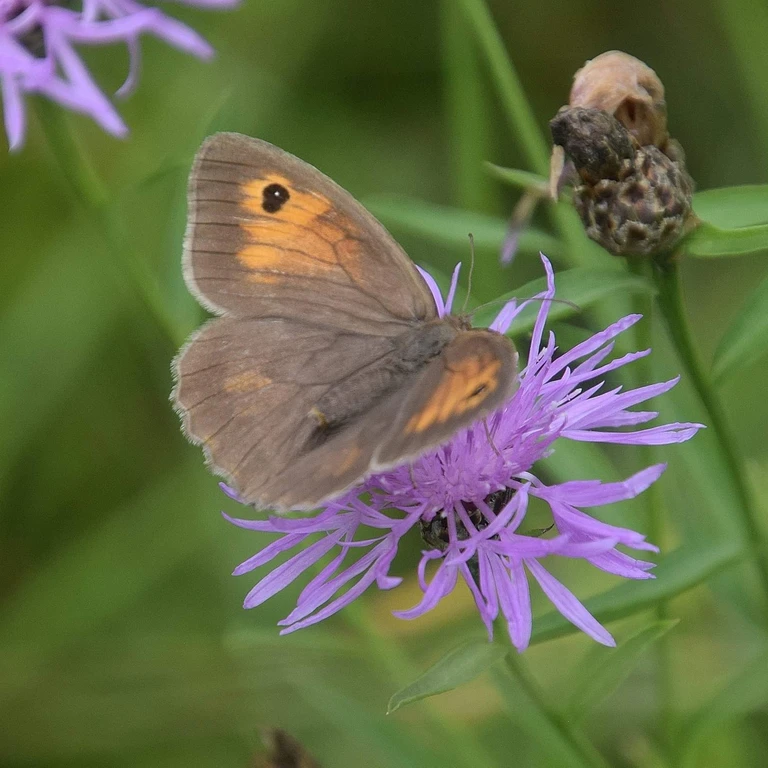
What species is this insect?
Maniola jurtina
